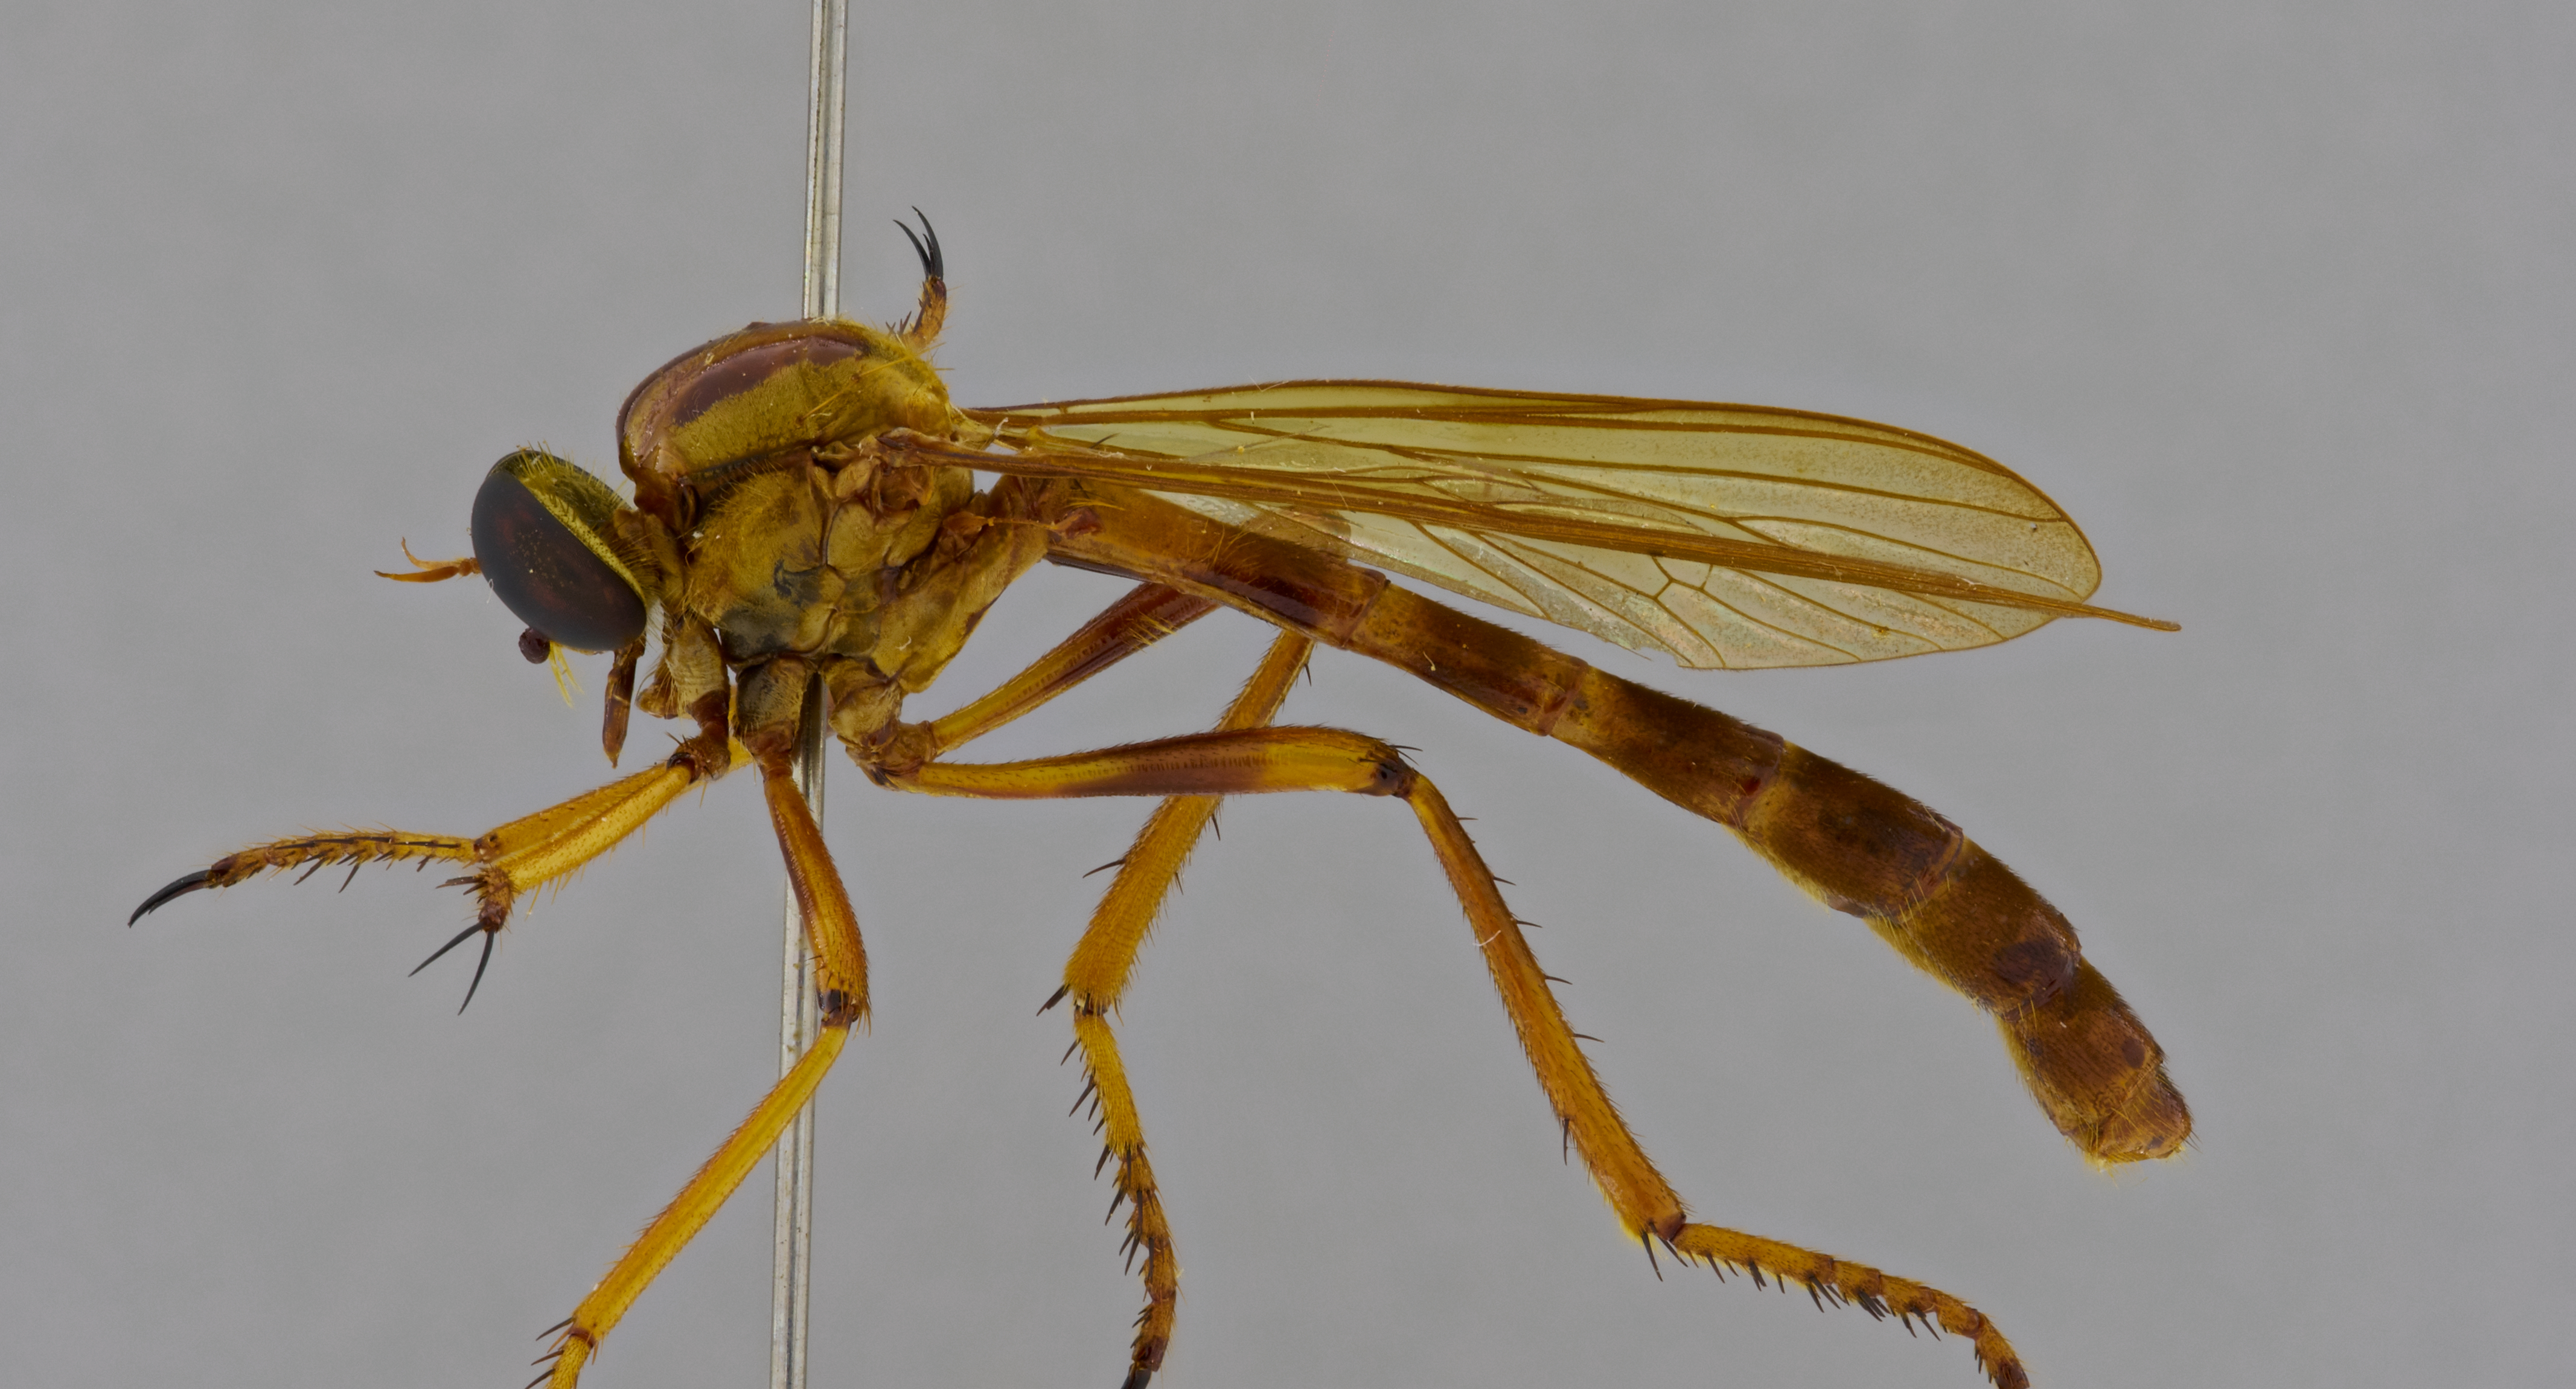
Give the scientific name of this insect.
Ammophilomima amamiensis
